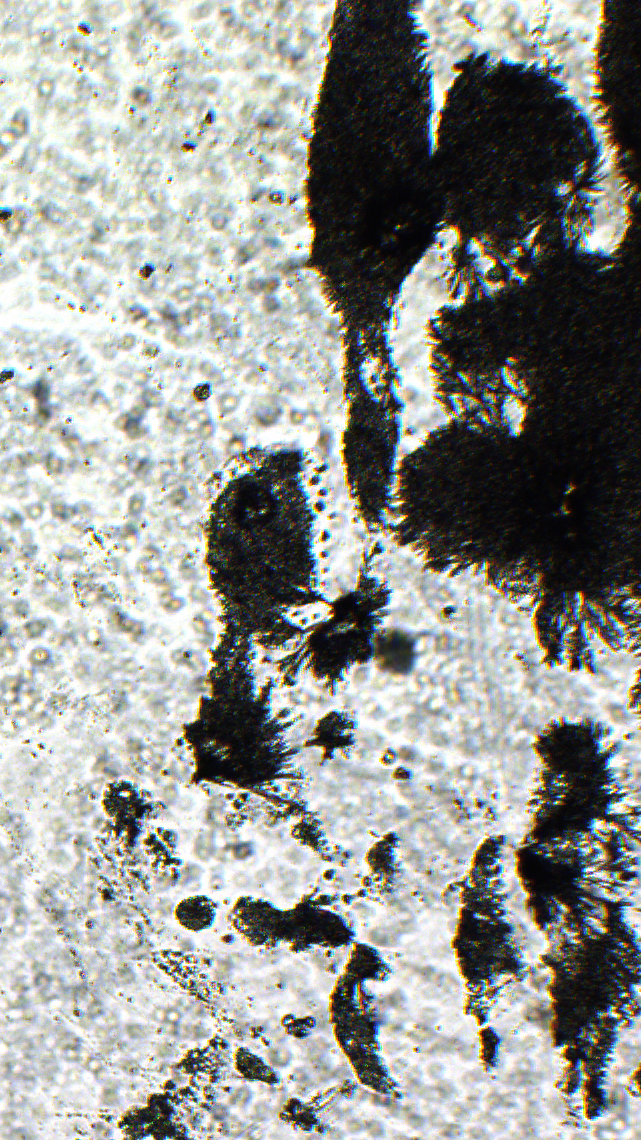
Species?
Trisacantha nilamburensis
